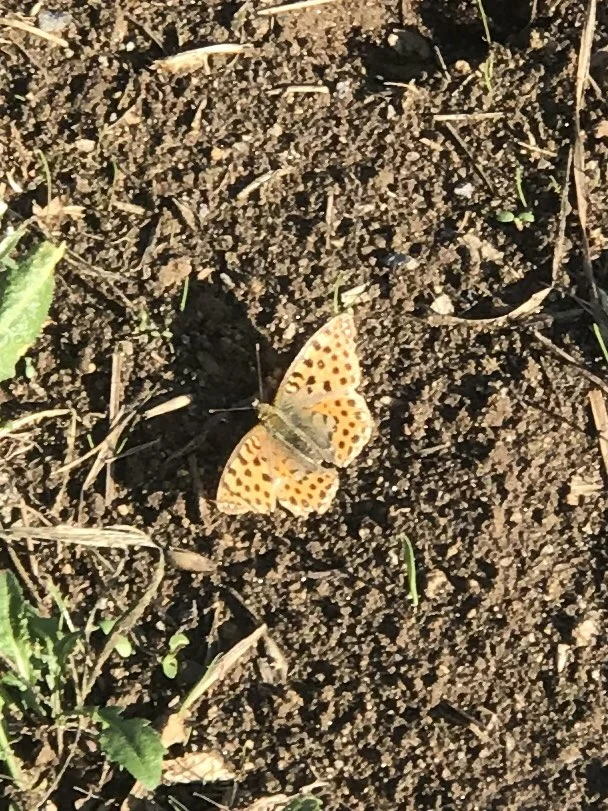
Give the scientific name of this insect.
Issoria lathonia
